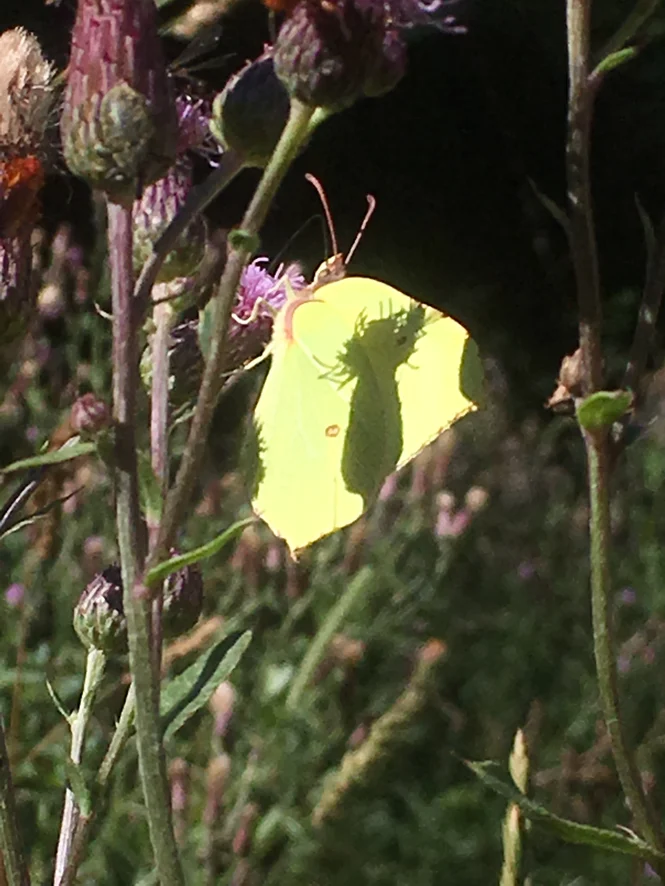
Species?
Gonepteryx rhamni
